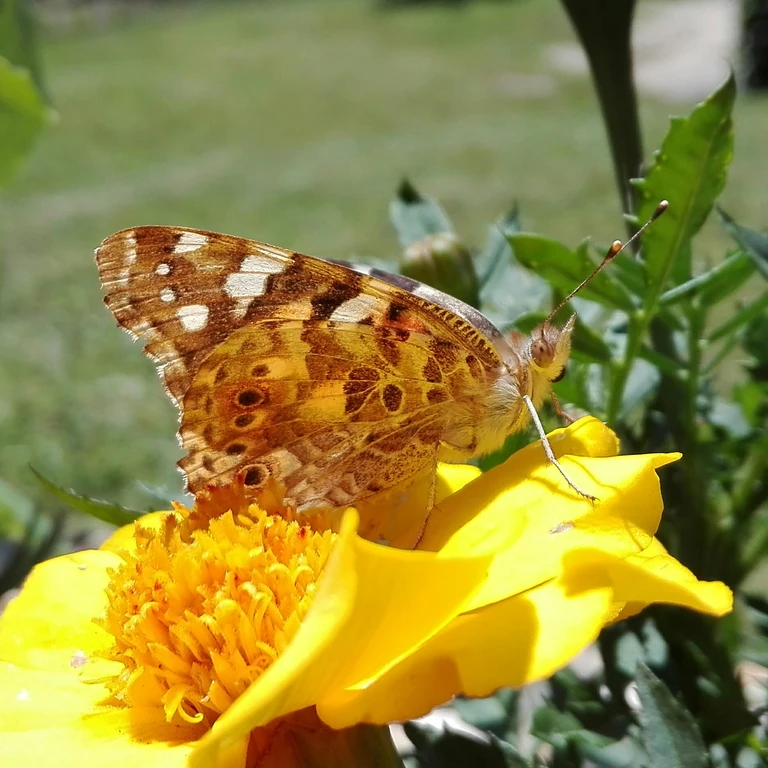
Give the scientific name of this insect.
Vanessa cardui
